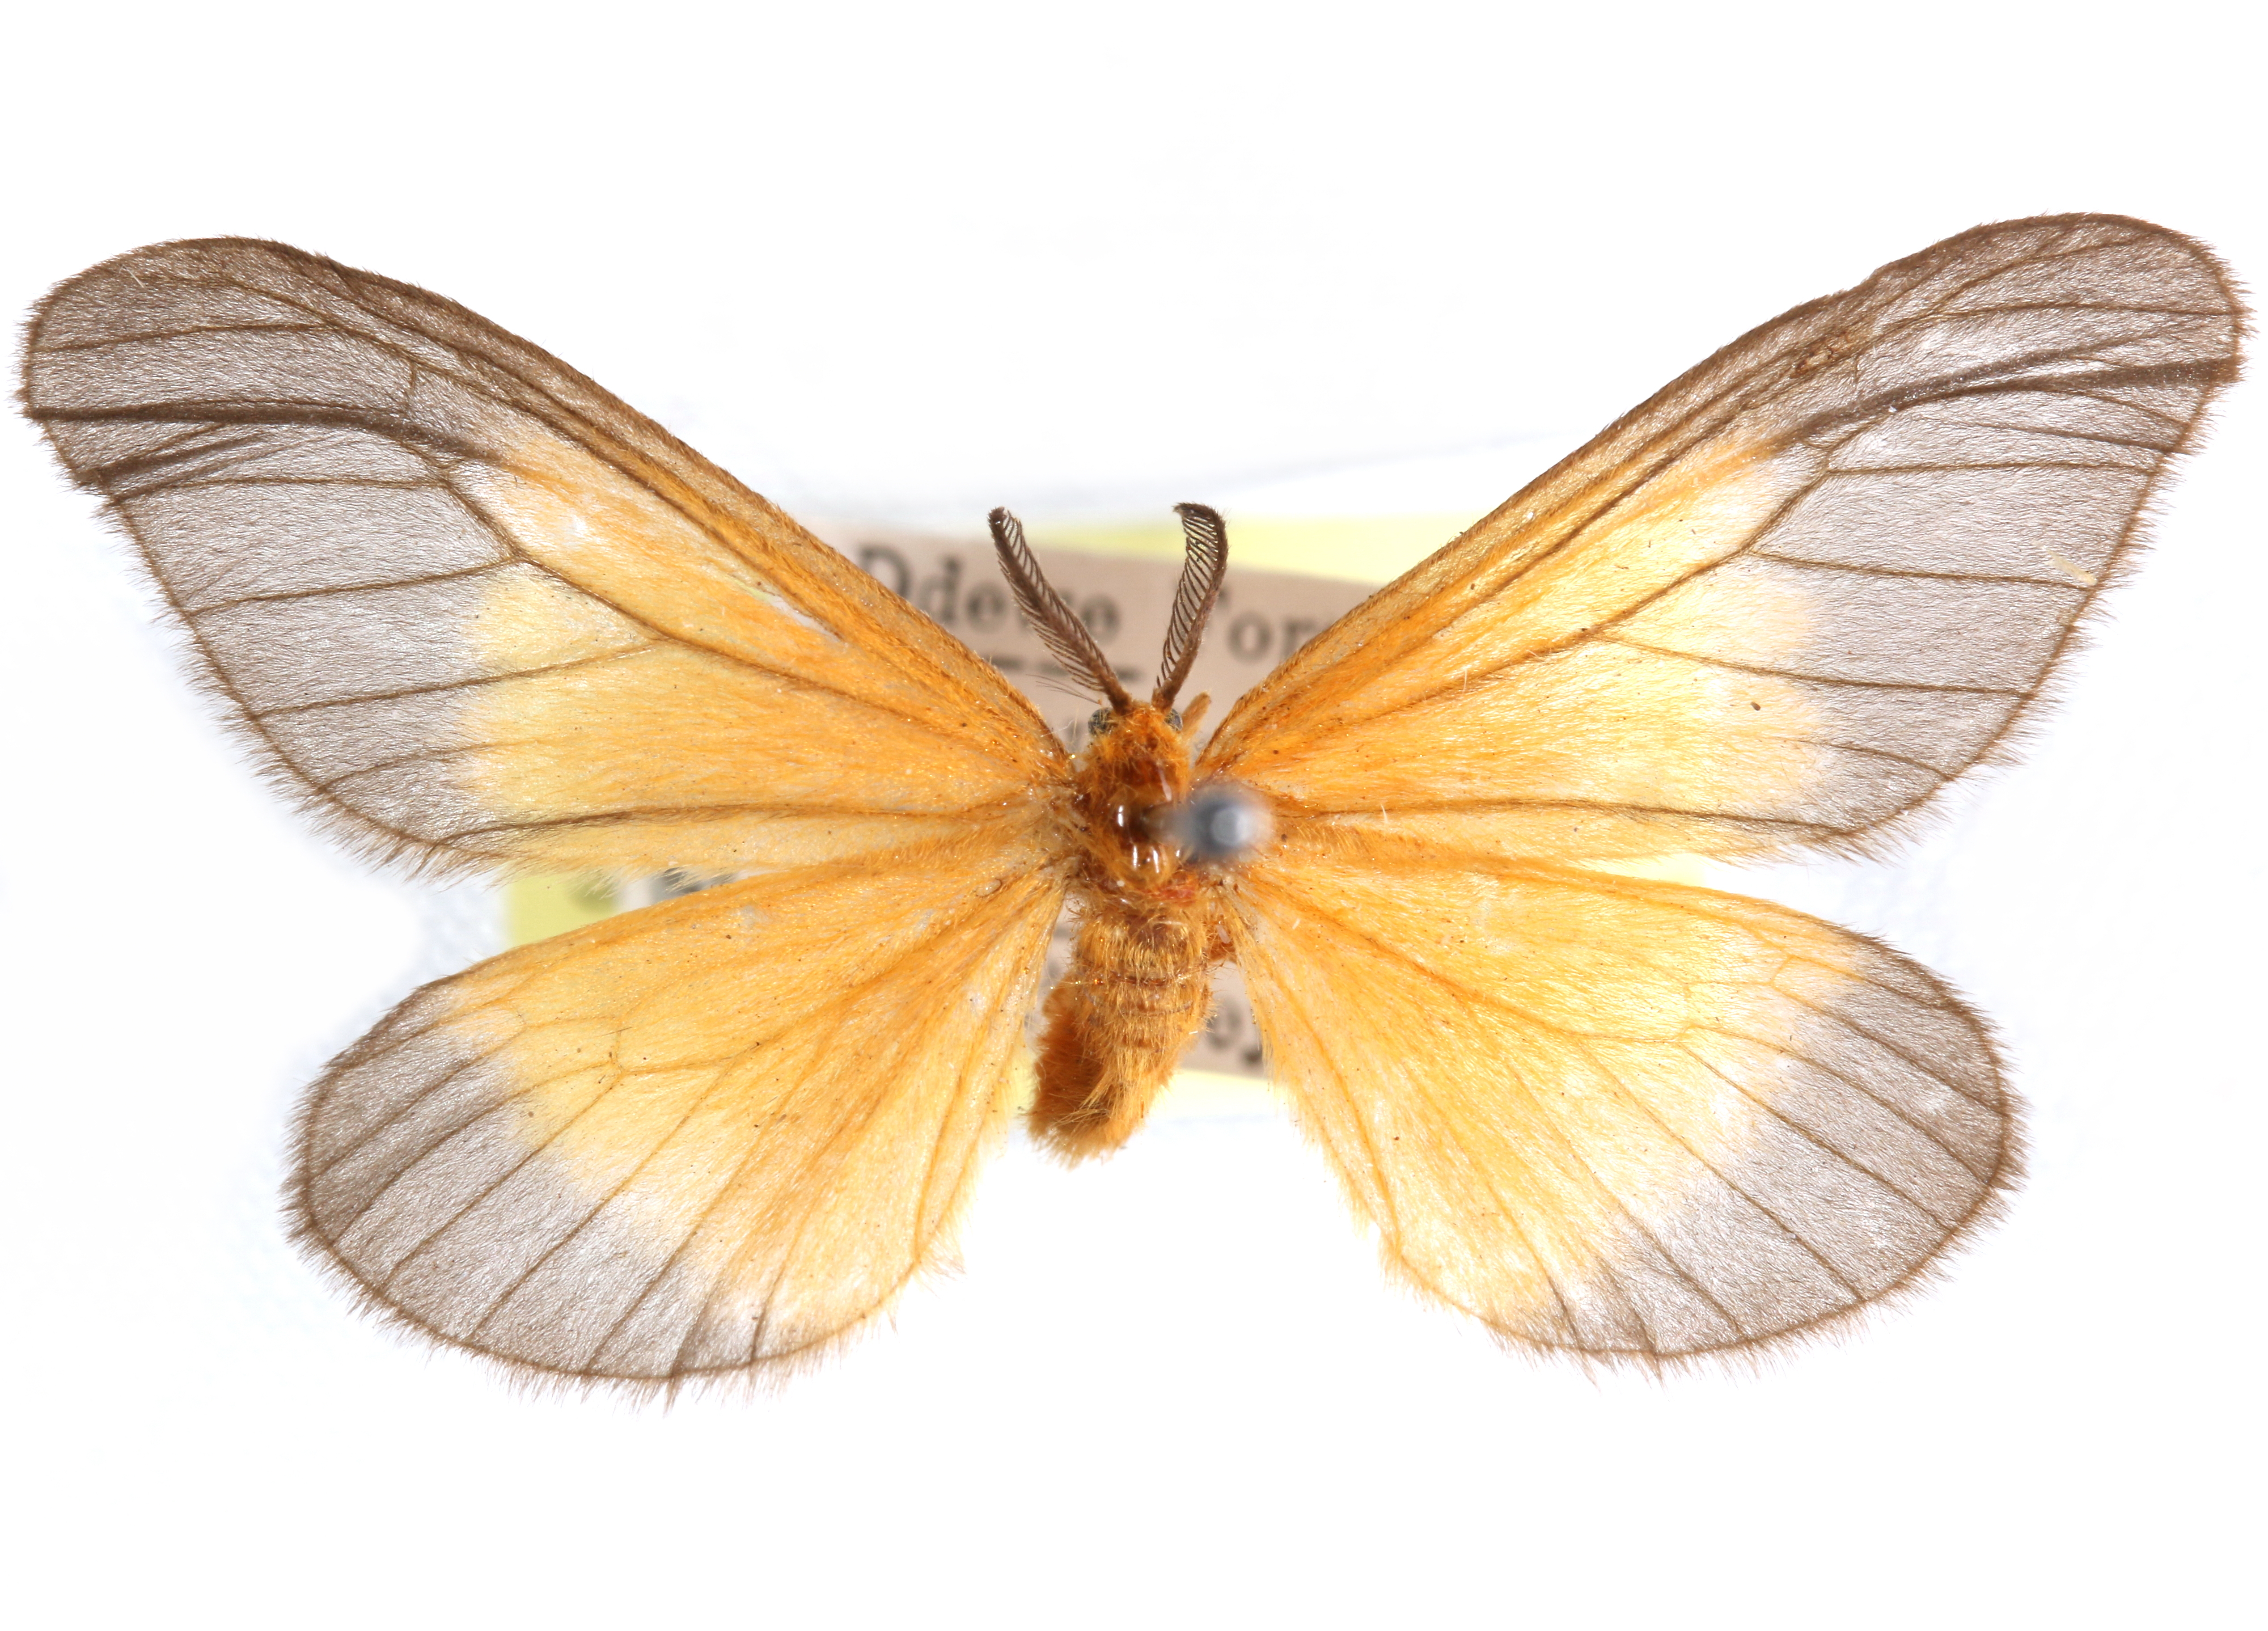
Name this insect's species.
Staphylinochrous flavida
